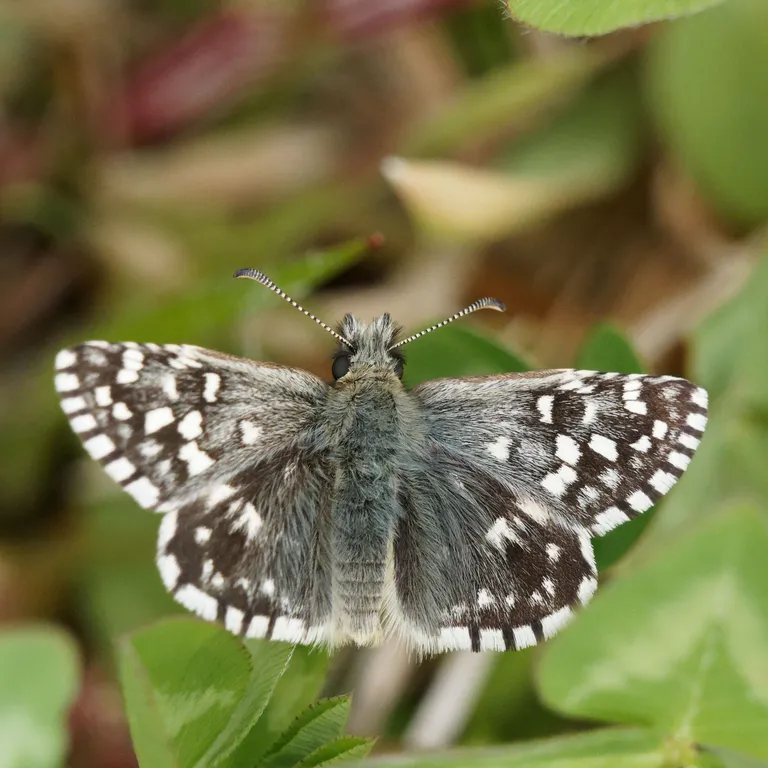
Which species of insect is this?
Pyrgus malvae
